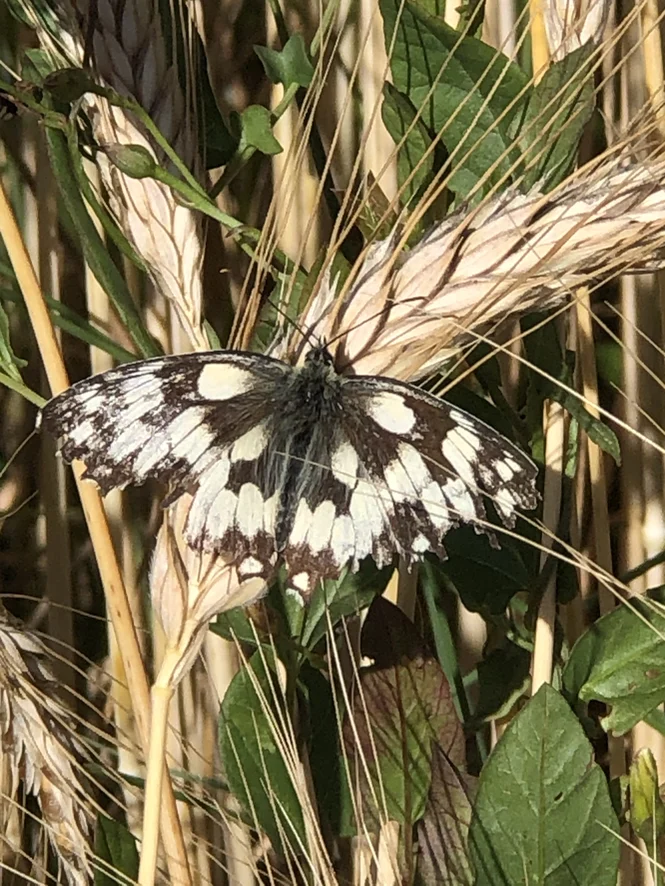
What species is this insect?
Melanargia galathea
